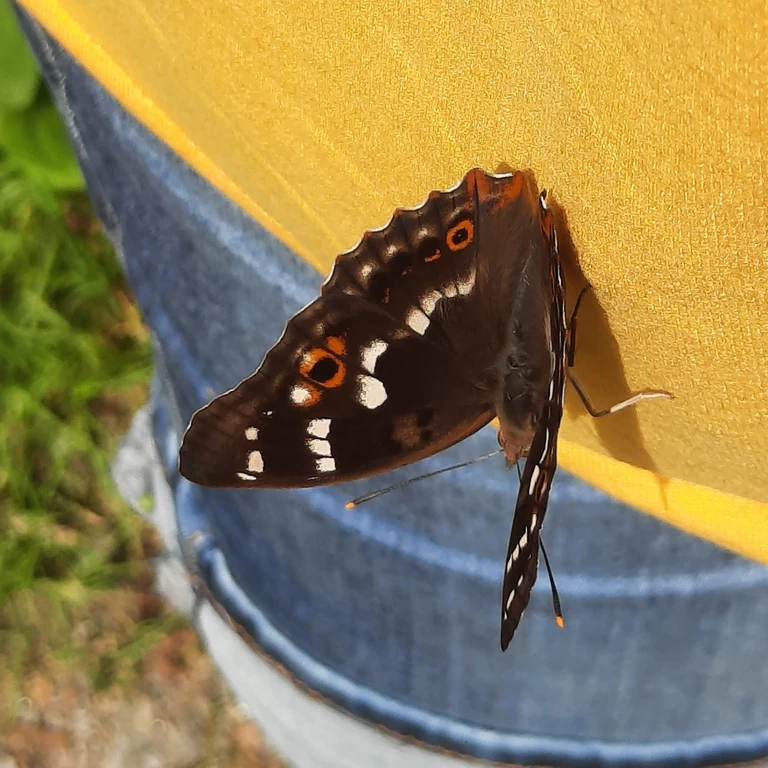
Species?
Apatura ilia
